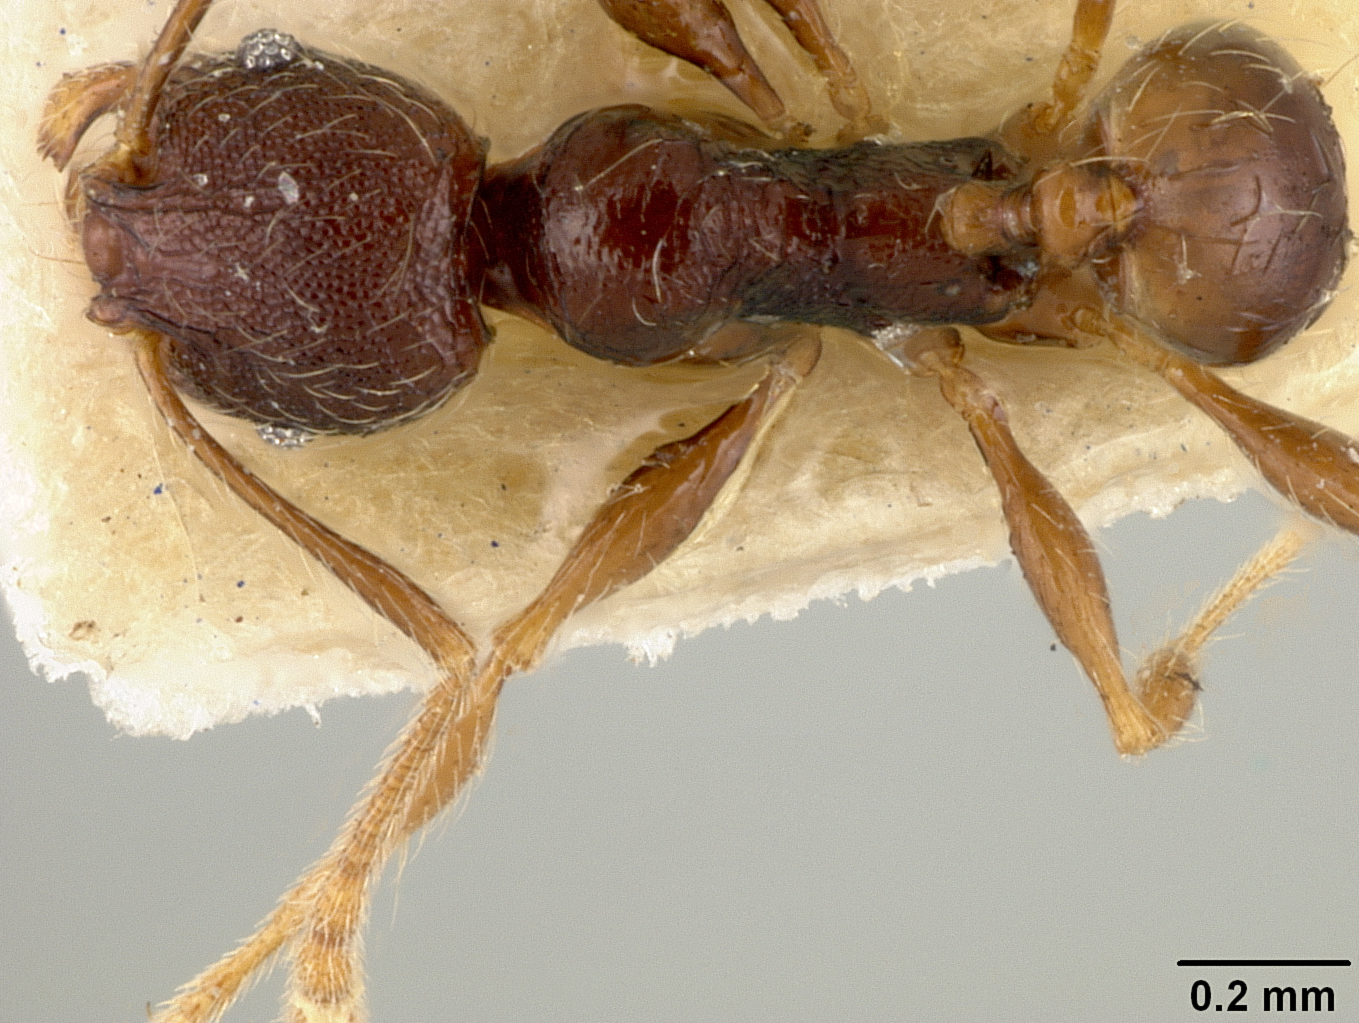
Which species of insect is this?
Pheidole wilsoni
